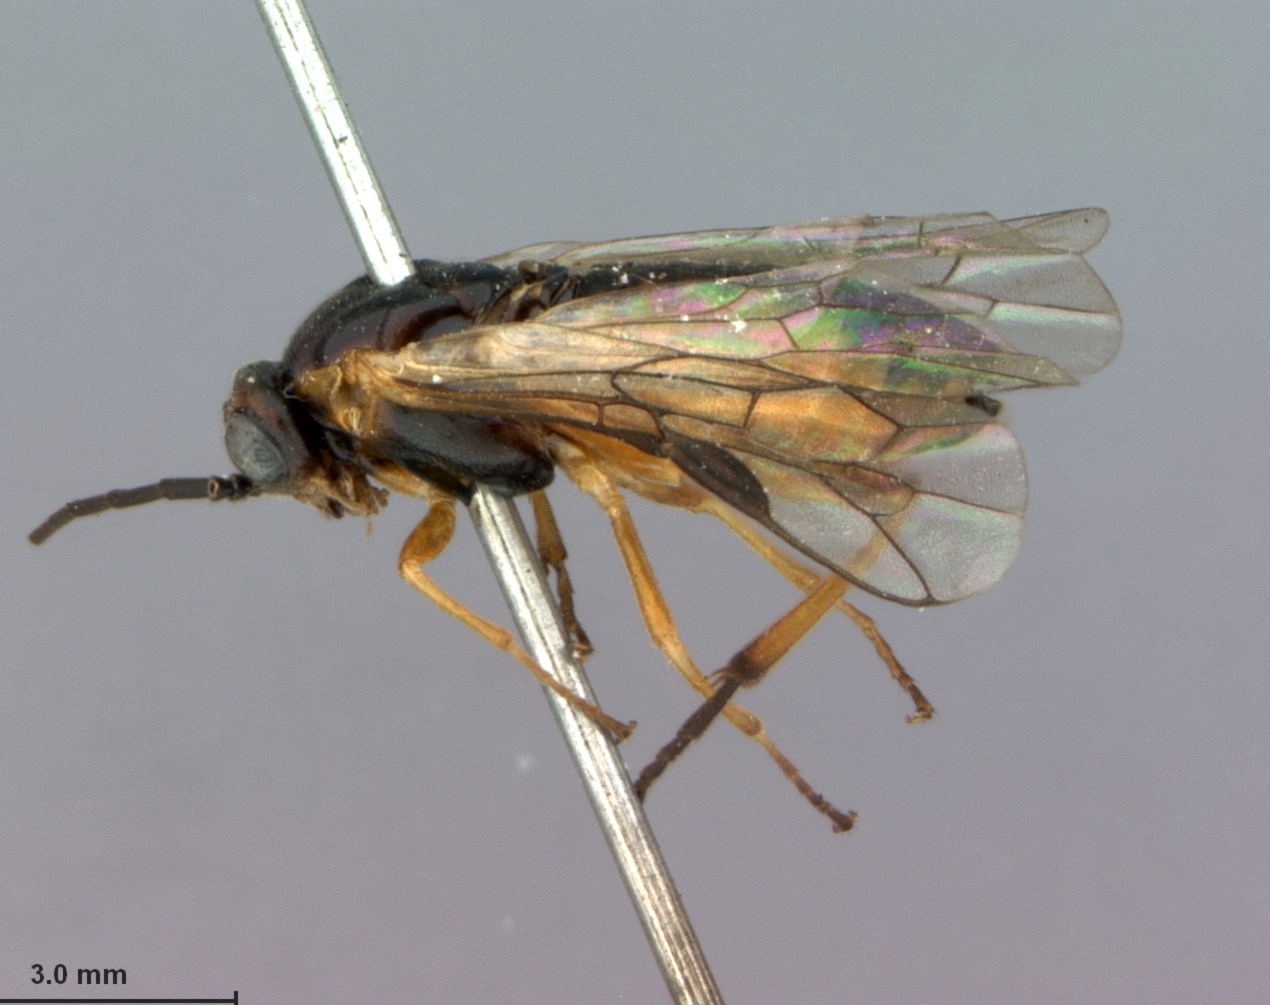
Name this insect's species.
Pteronus harringtoni
